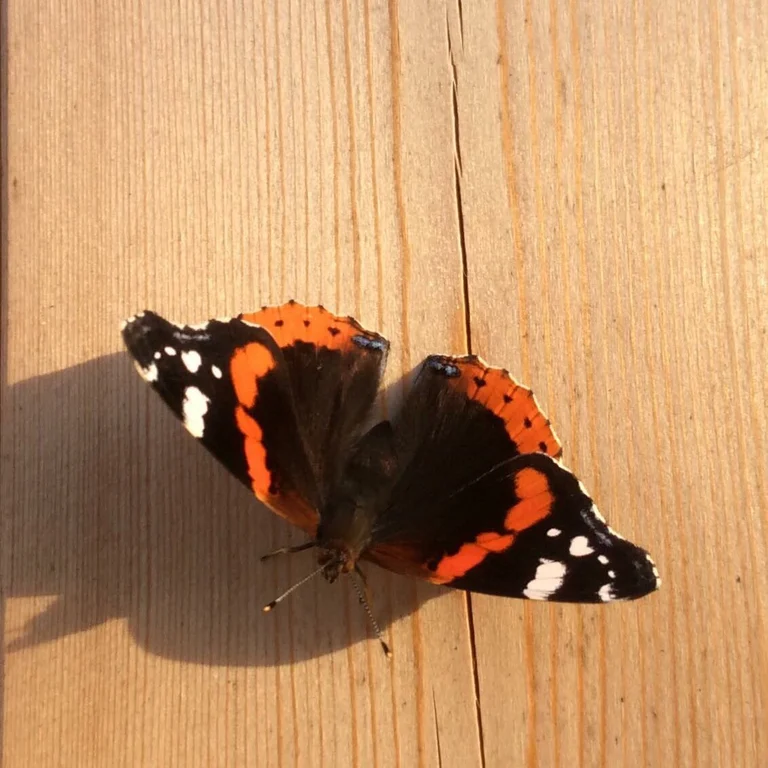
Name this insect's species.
Vanessa atalanta
